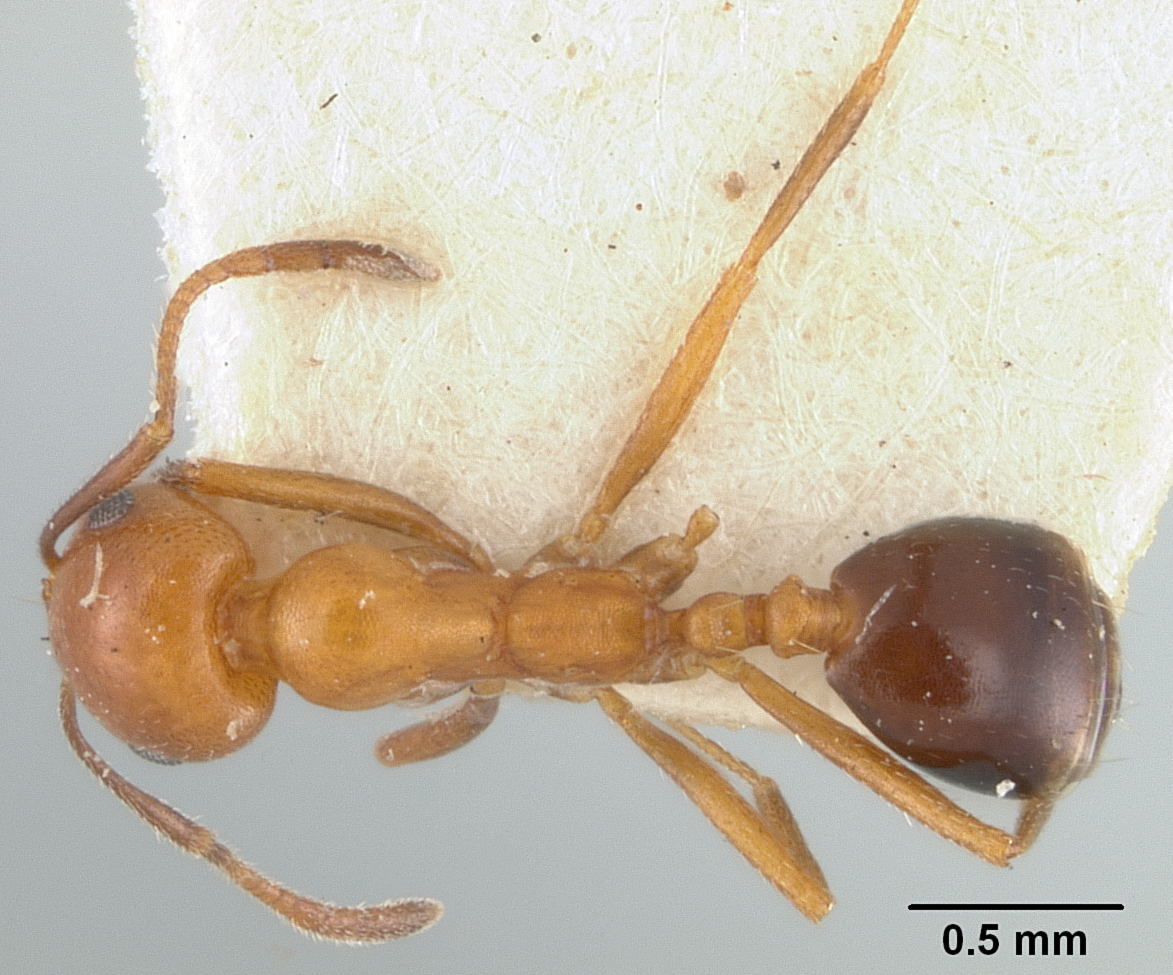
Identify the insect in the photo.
Monomorium venustum
